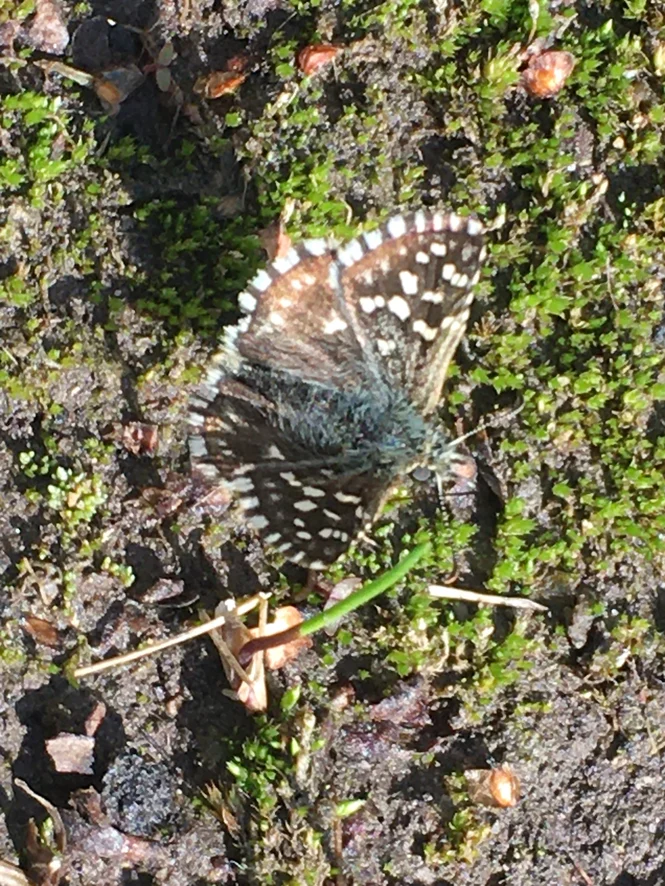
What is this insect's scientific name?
Pyrgus malvae
